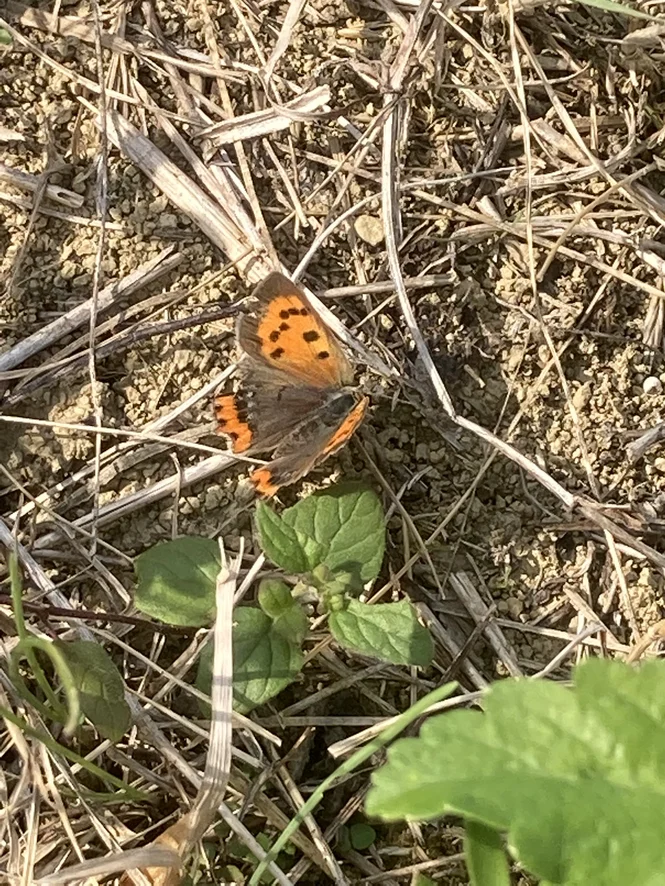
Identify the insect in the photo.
Lycaena phlaeas
